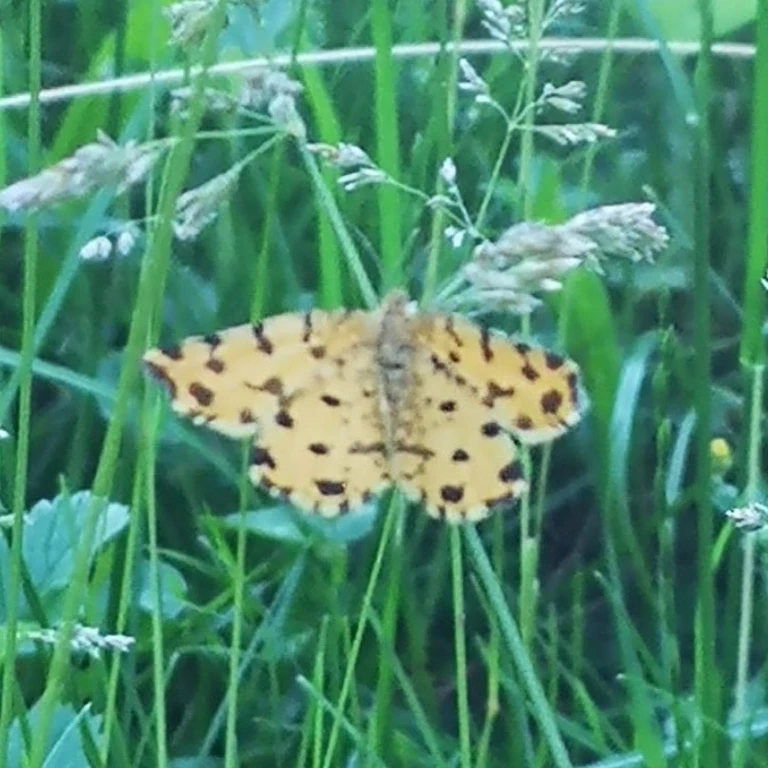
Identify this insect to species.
Pseudopanthera macularia
